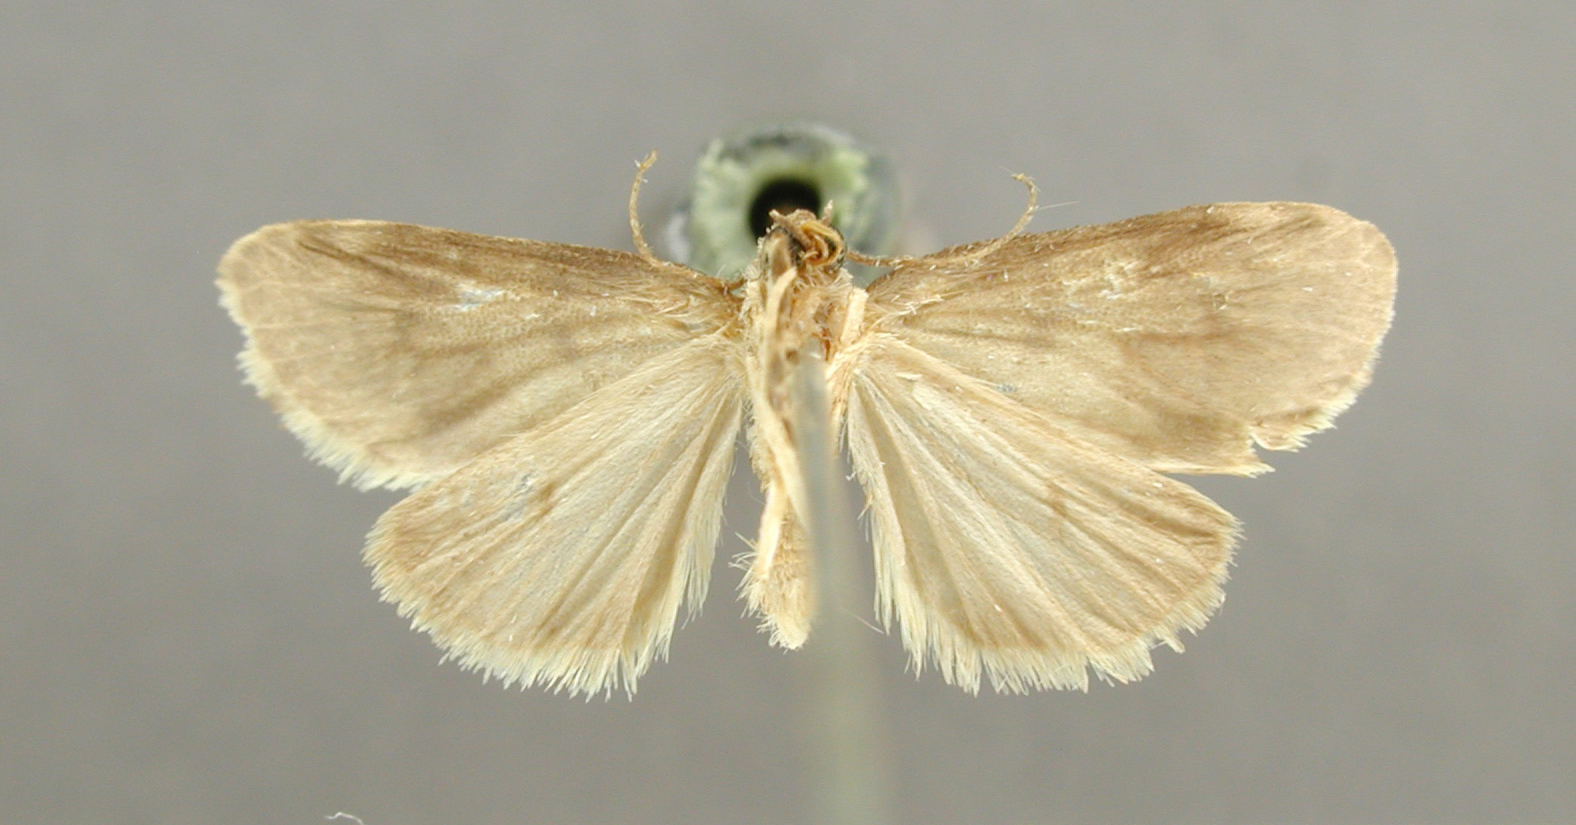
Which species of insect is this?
Clemensia mucida
